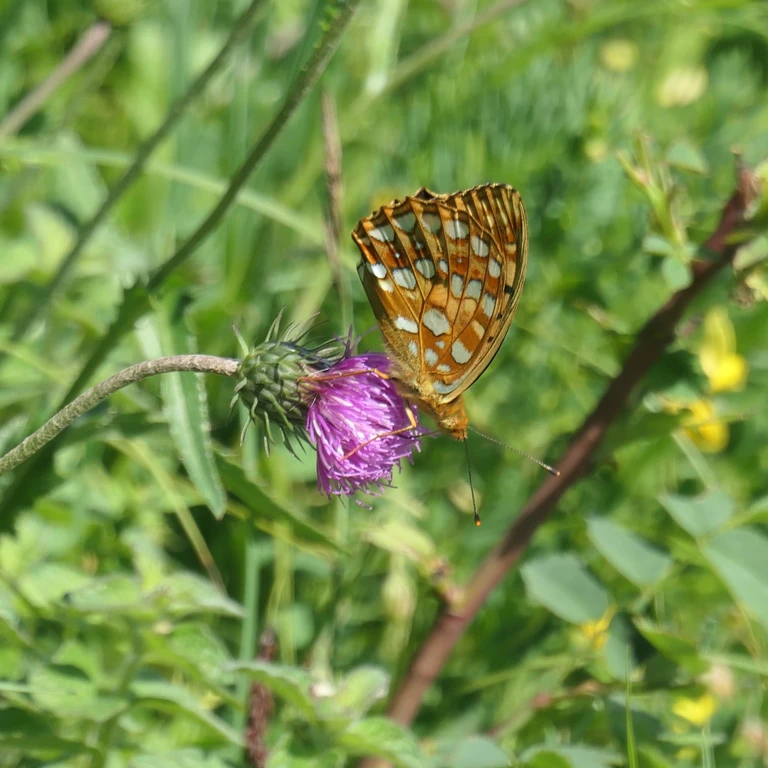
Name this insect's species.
Fabriciana adippe
